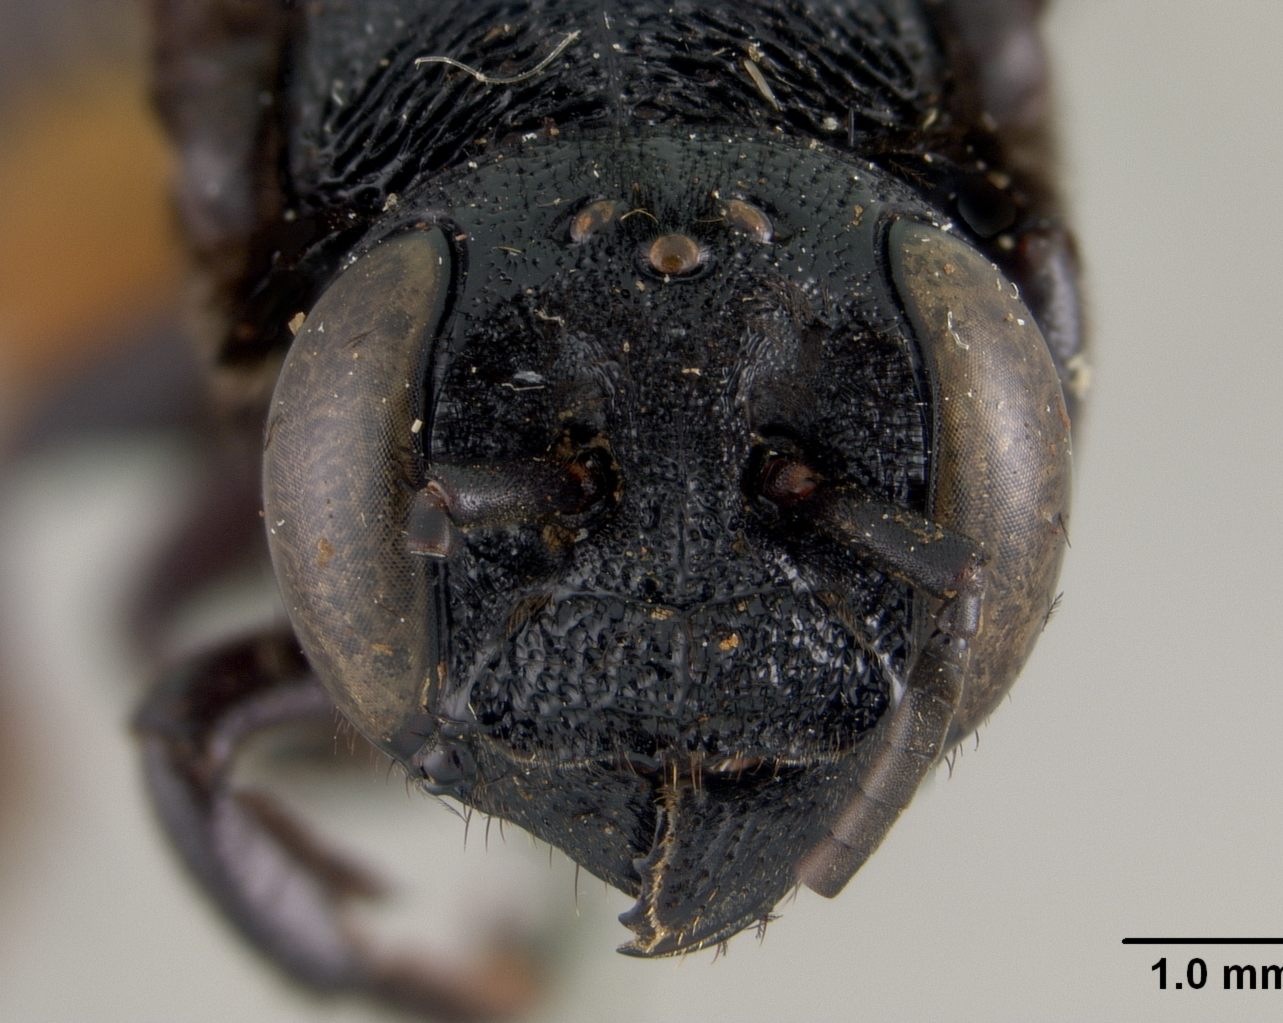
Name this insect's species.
Megachile obrepta
